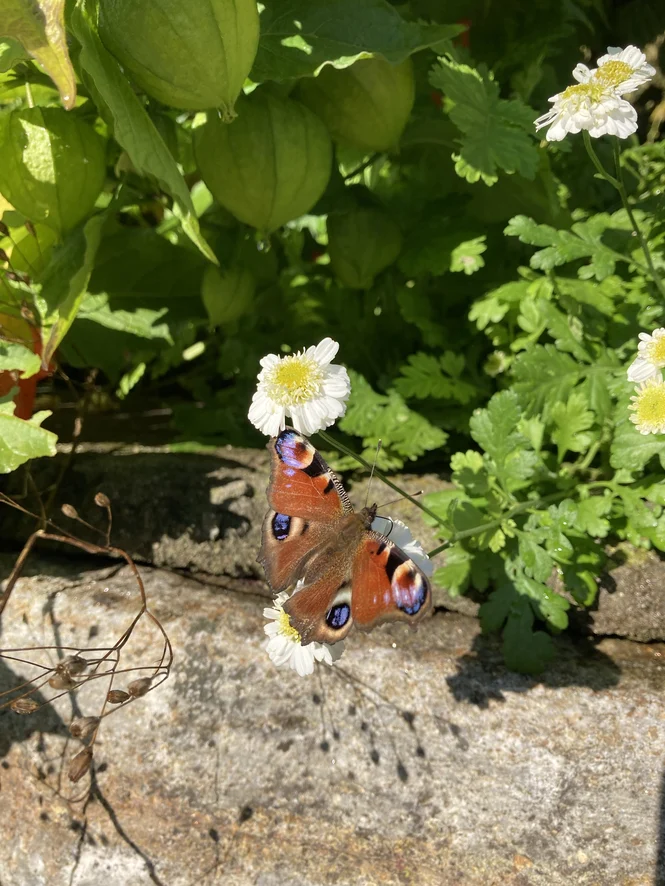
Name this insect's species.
Aglais io
